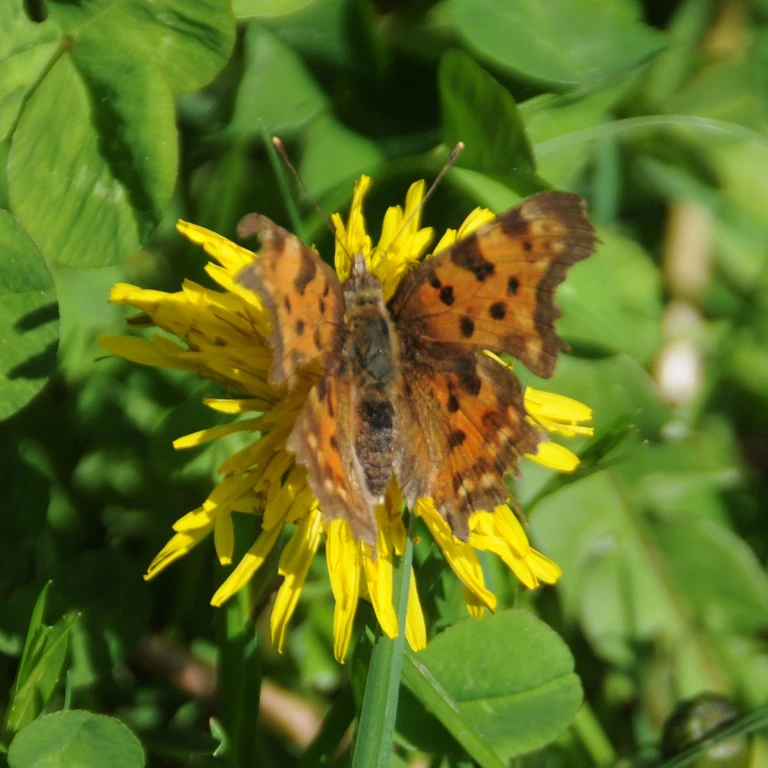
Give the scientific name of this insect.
Polygonia c-album
